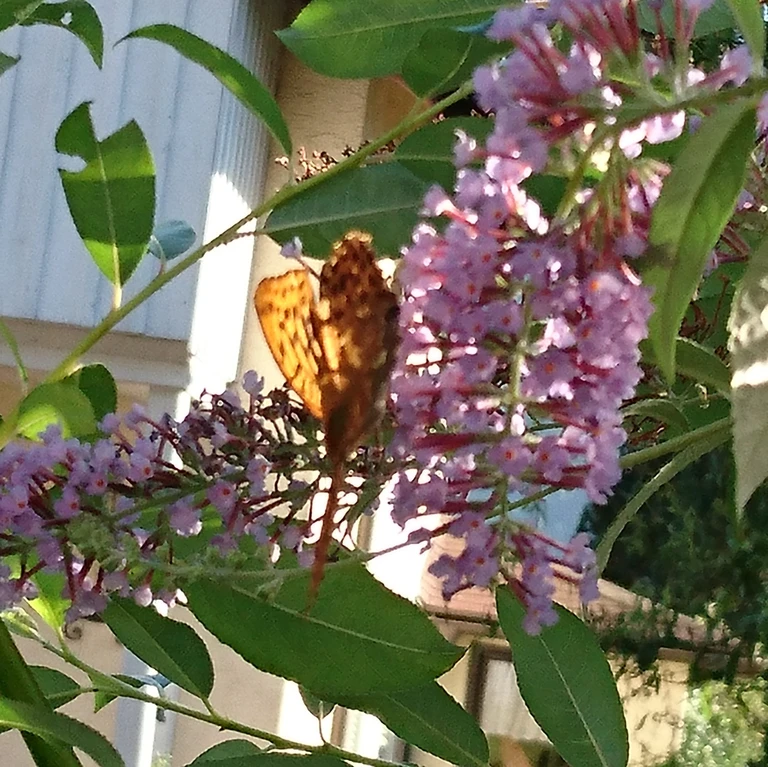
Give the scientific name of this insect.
Argynnis paphia
